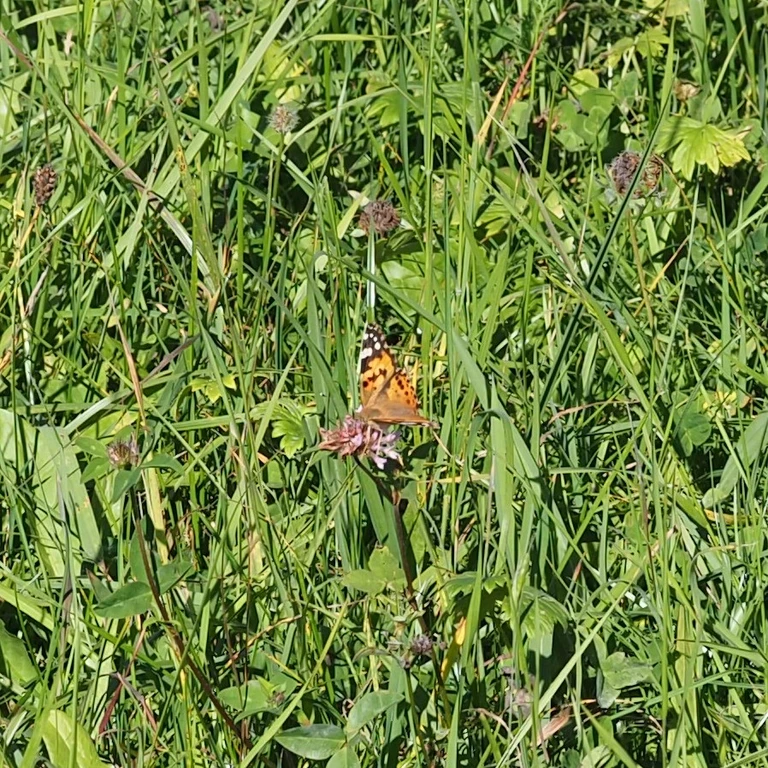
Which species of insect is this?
Vanessa cardui
